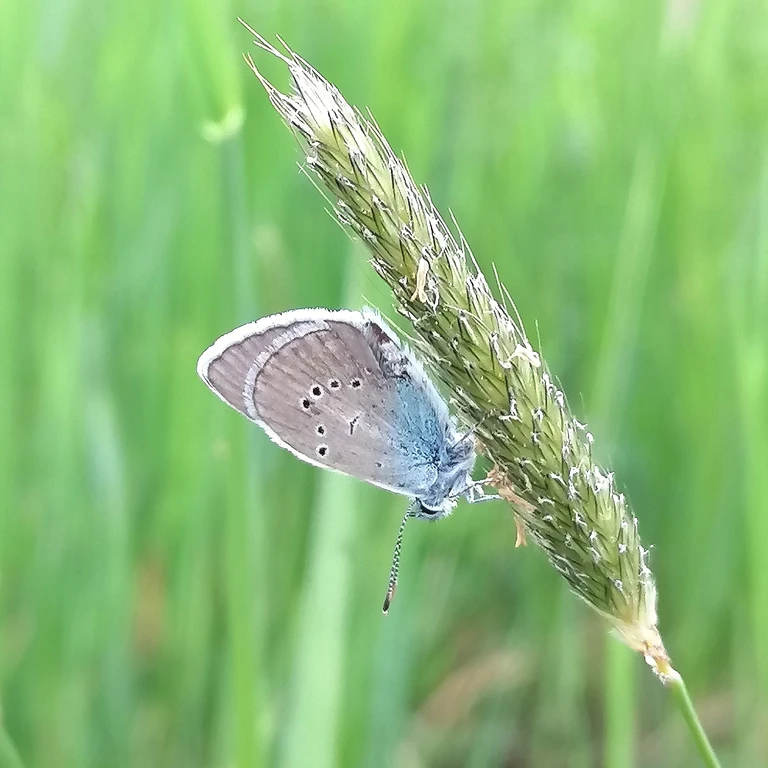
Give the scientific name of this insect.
Cyaniris semiargus
